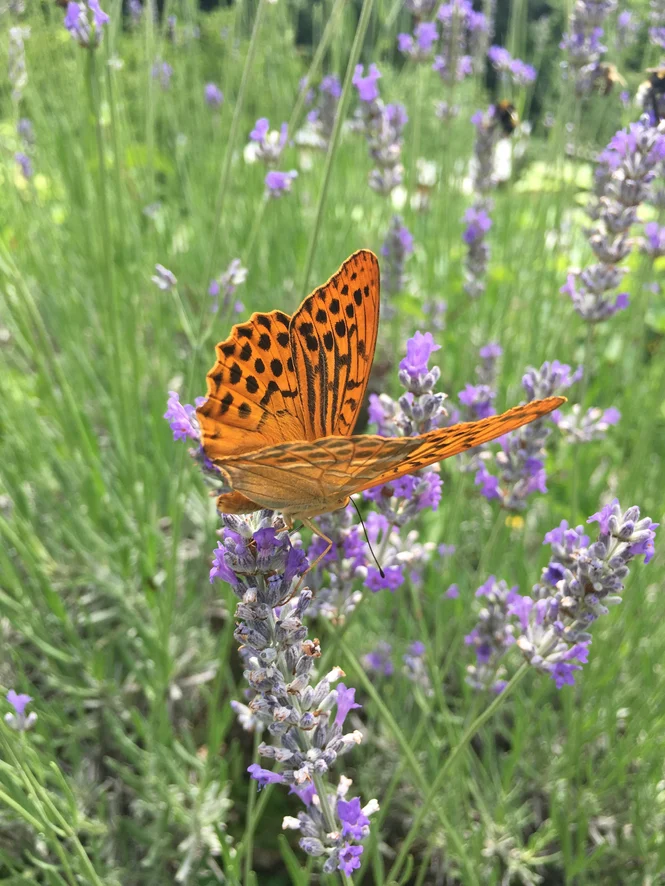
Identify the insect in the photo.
Argynnis paphia
